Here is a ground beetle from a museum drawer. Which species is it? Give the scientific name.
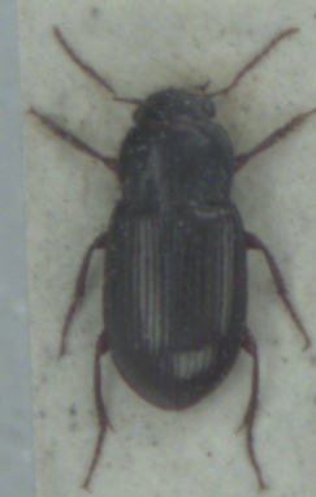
Amara apricaria
